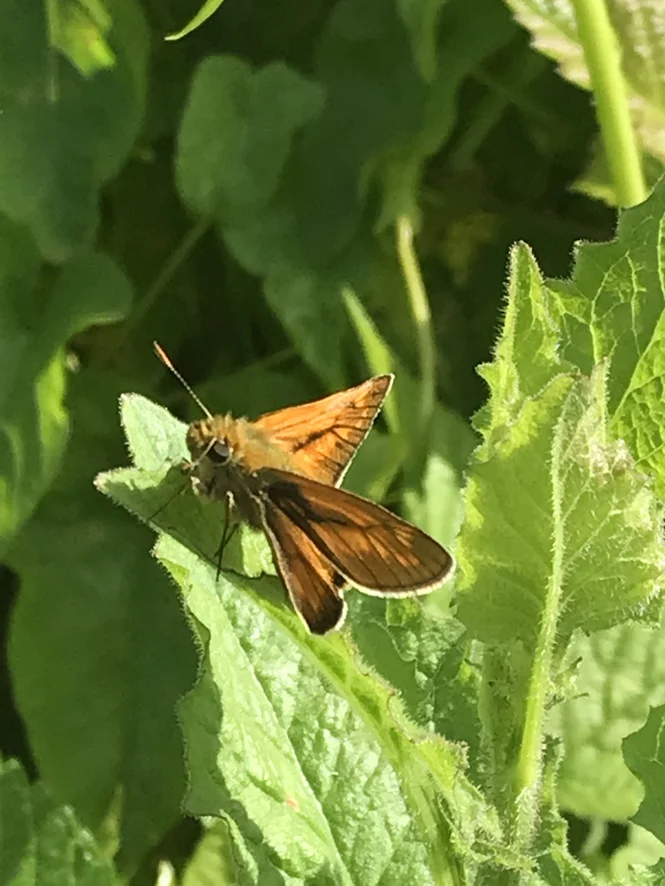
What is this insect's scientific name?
Ochlodes sylvanus (also Ochlodes venata)
